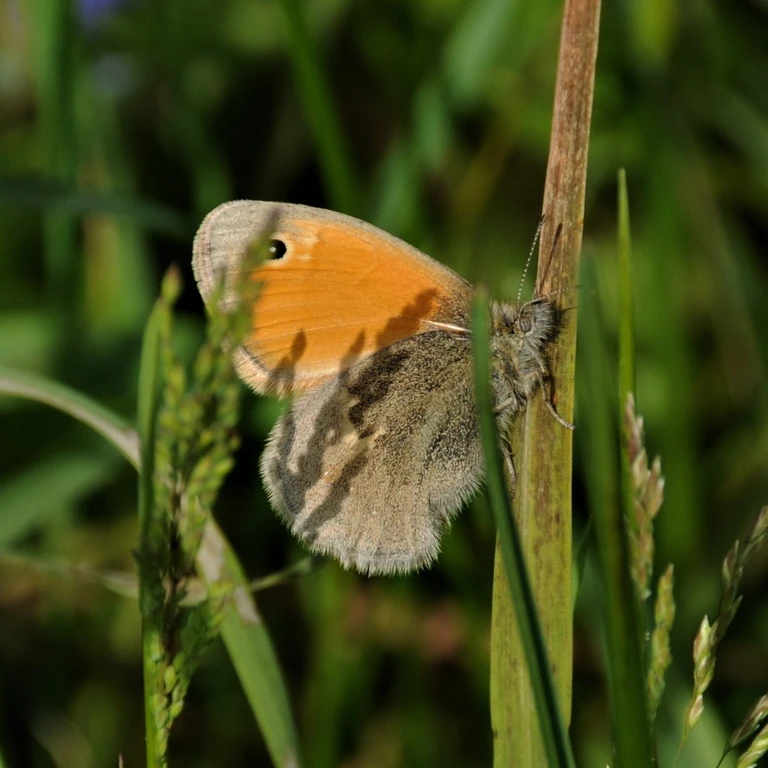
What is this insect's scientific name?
Coenonympha pamphilus
